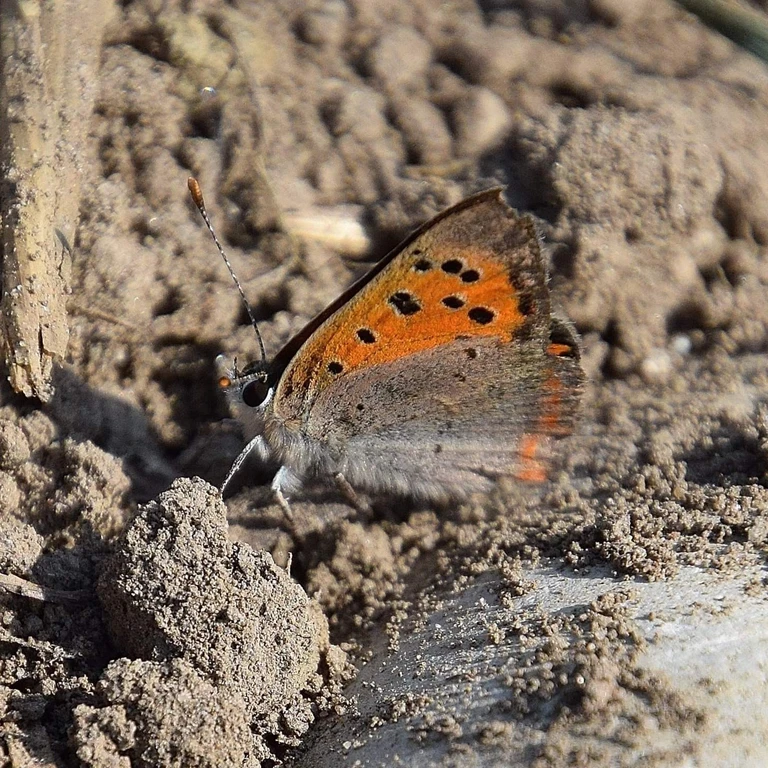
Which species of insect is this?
Lycaena phlaeas
